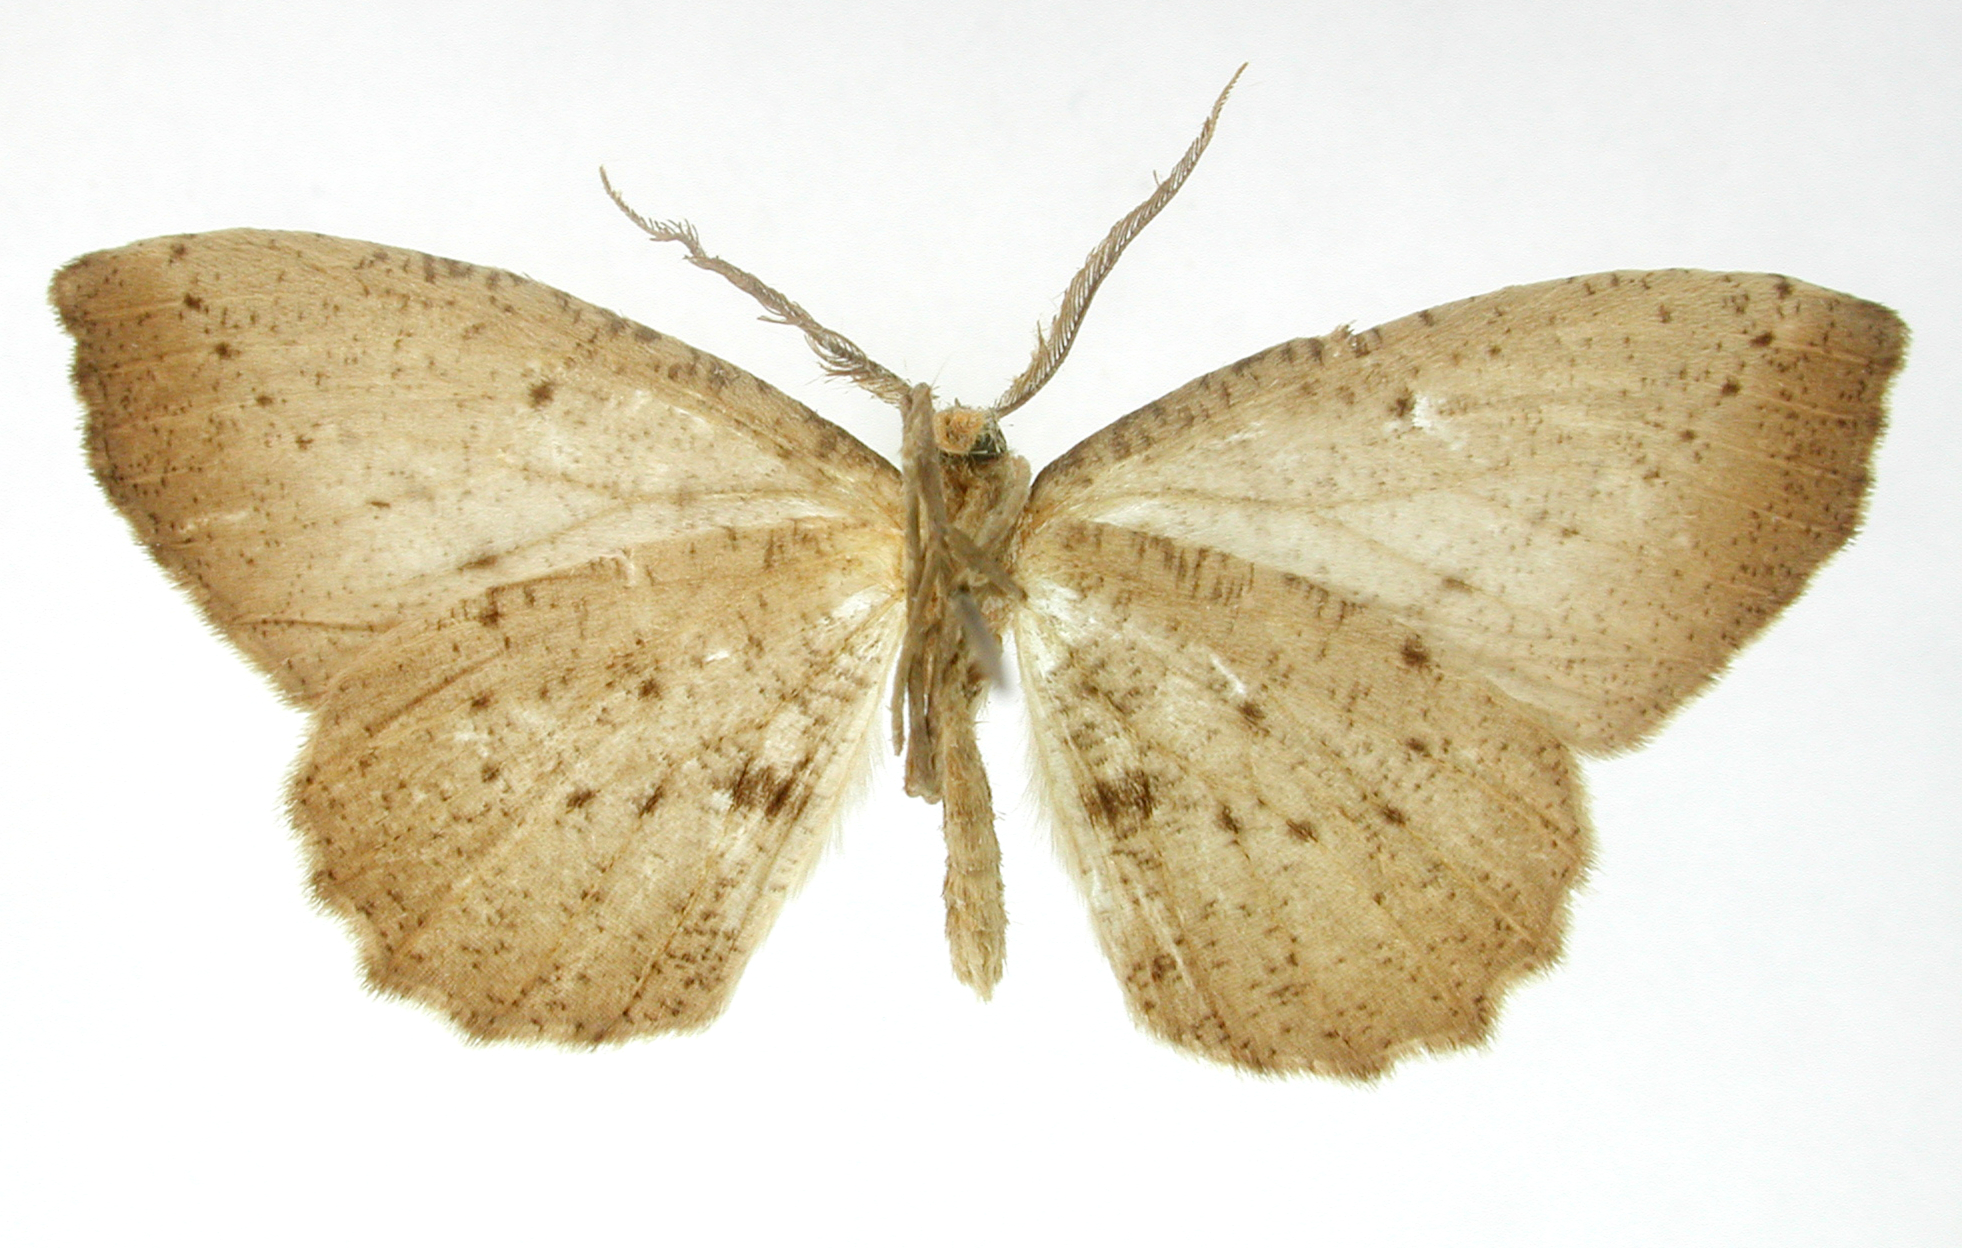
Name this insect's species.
Nipteria bicolor
